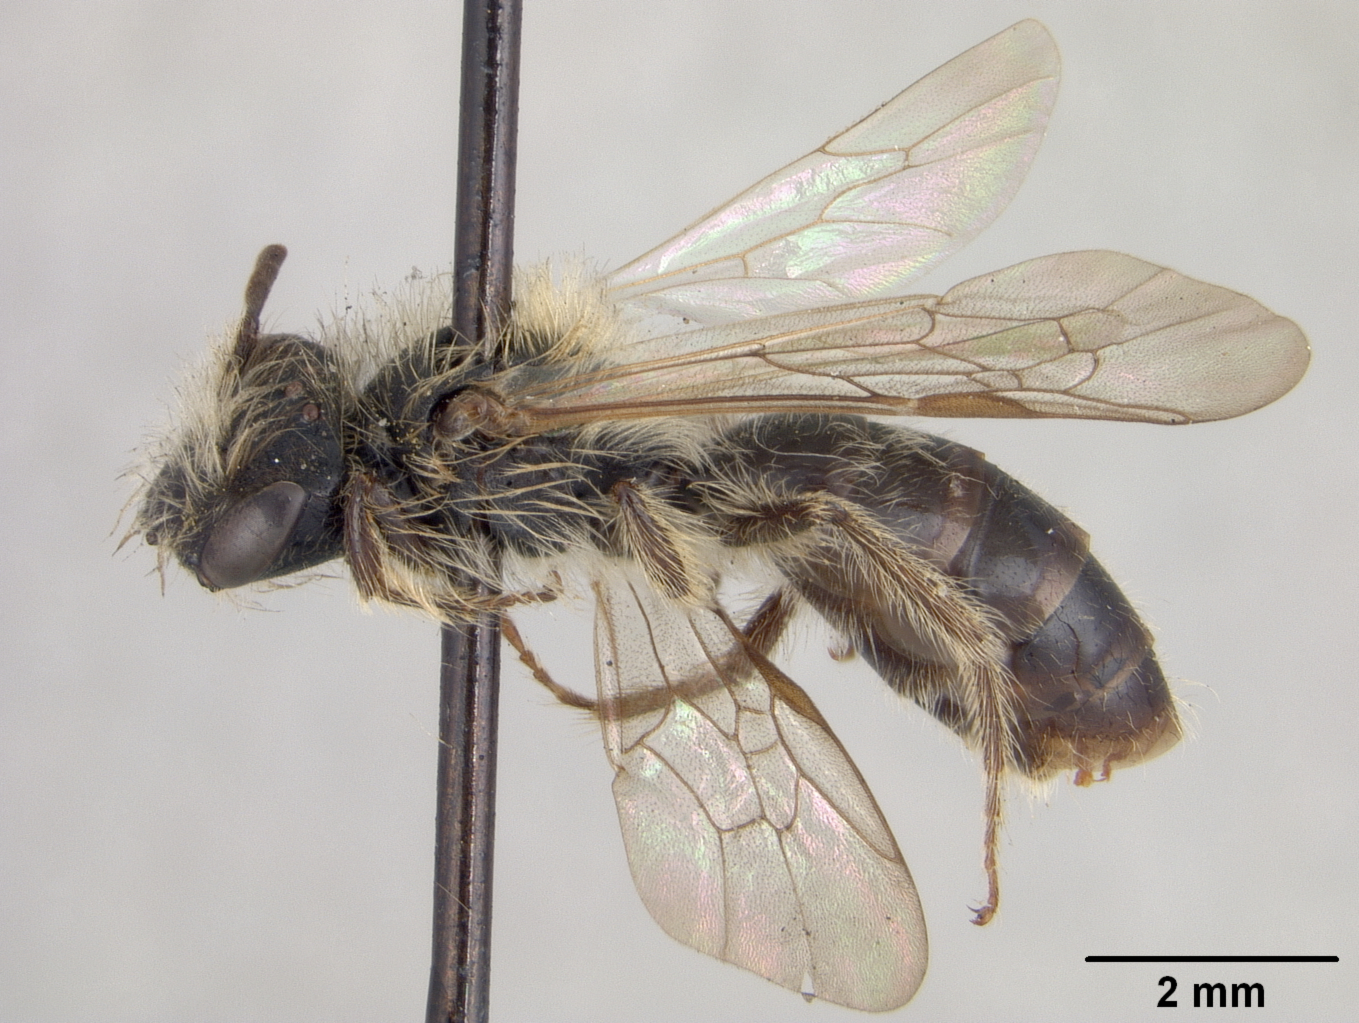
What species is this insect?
Andrena enigmatica
